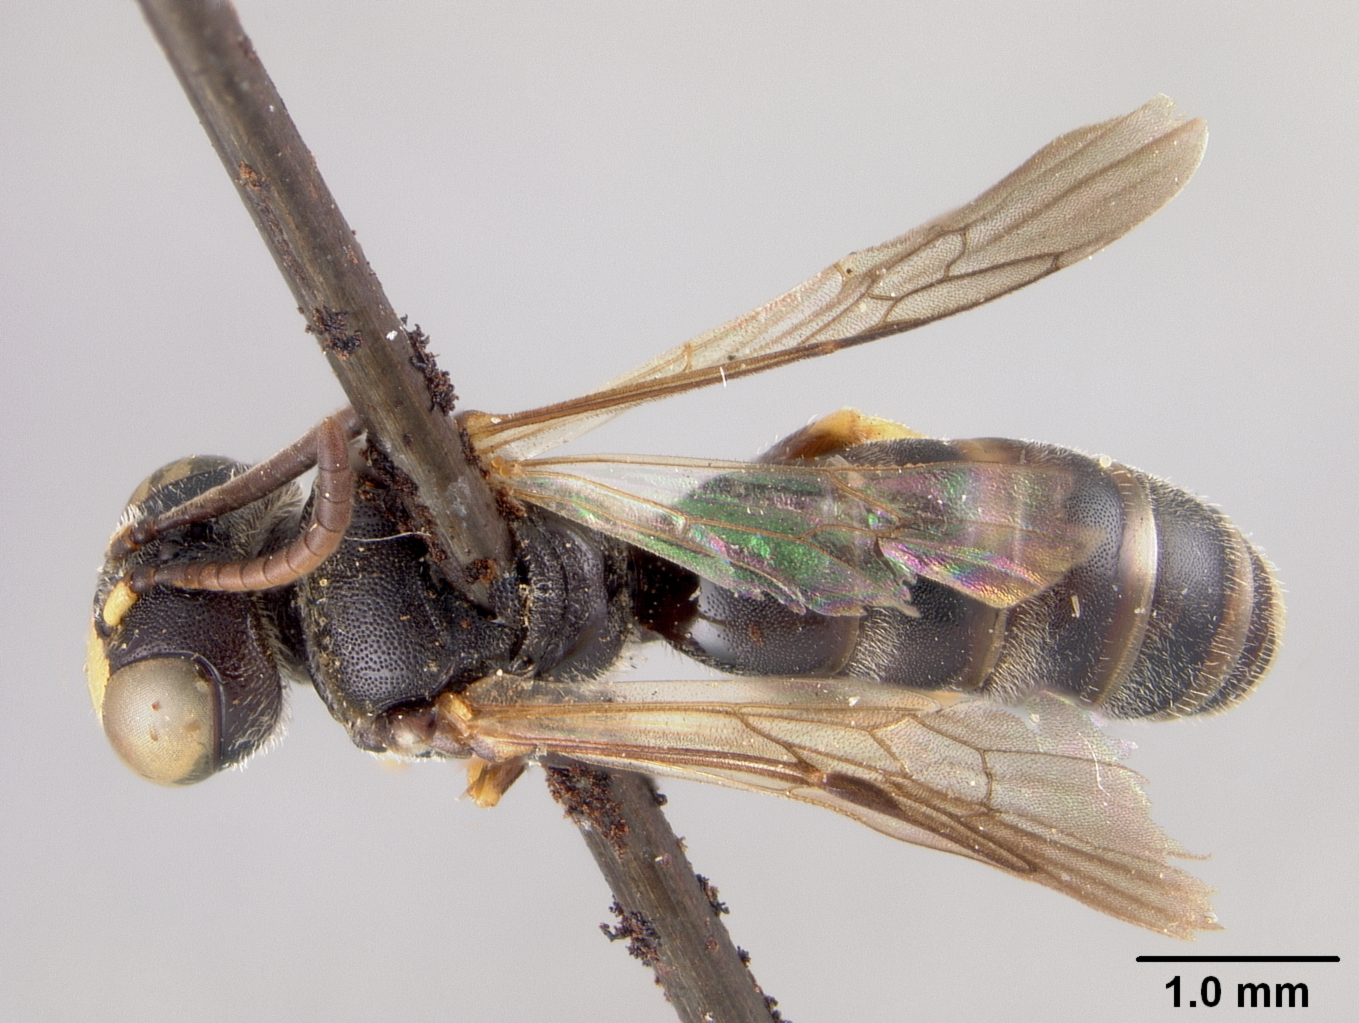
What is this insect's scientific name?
Heterosarus aureifrons
